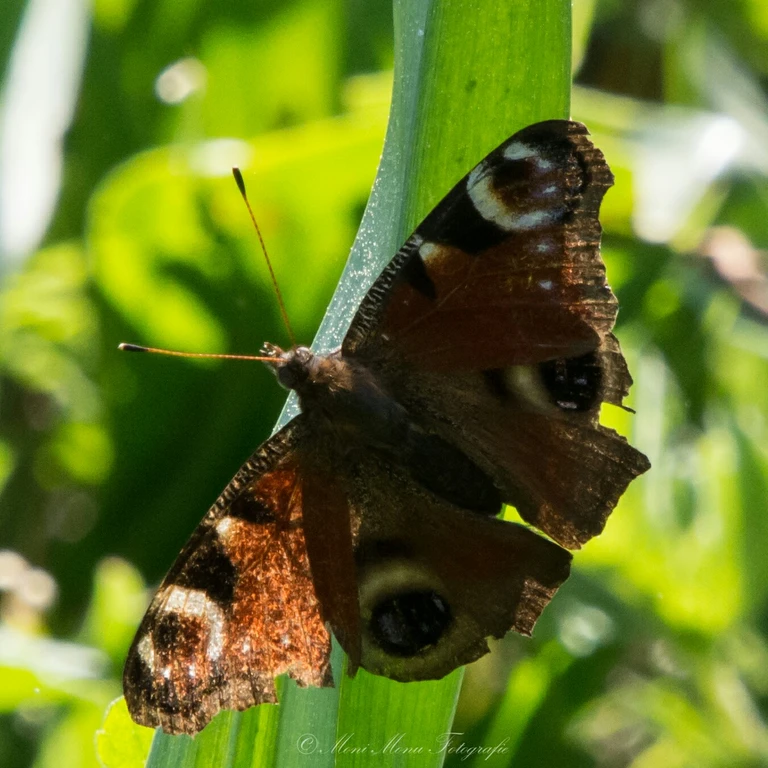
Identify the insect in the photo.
Aglais io
